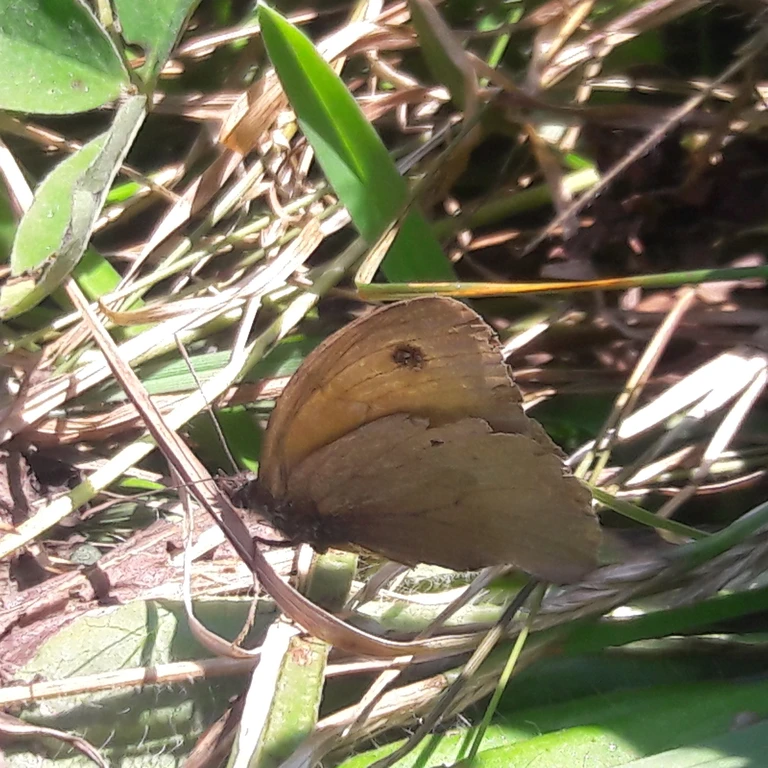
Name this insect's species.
Maniola jurtina
